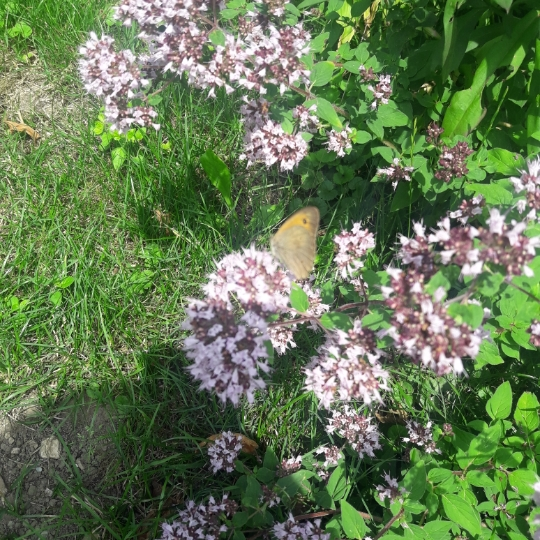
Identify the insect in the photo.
Maniola jurtina
